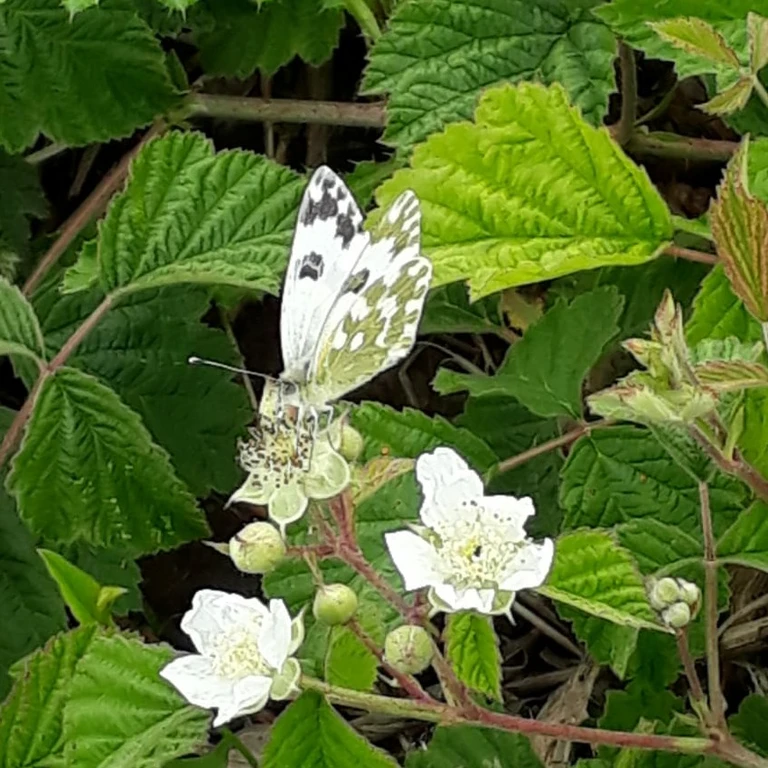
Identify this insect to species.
Pontia edusa
